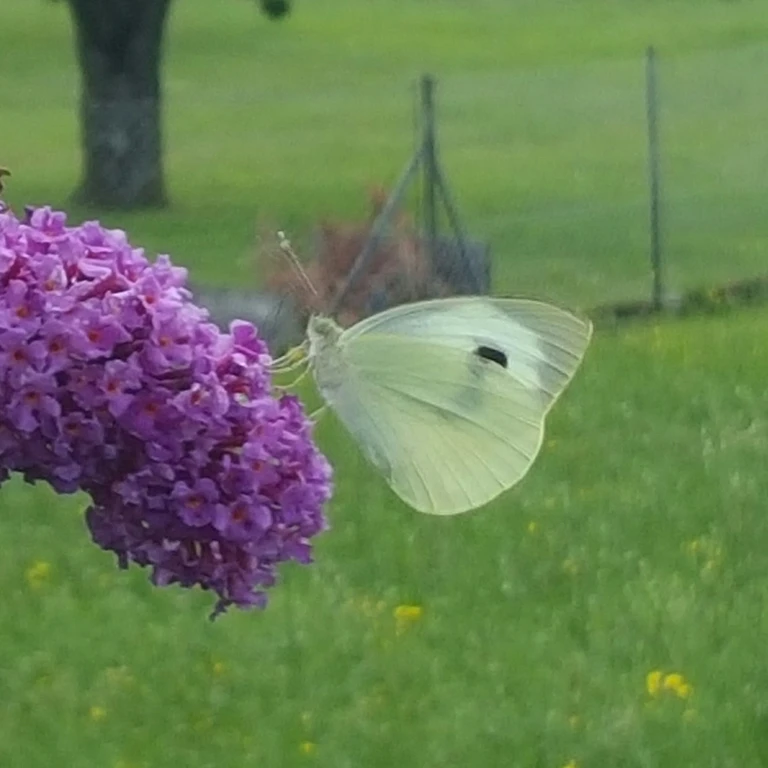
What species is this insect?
Pieris brassicae
